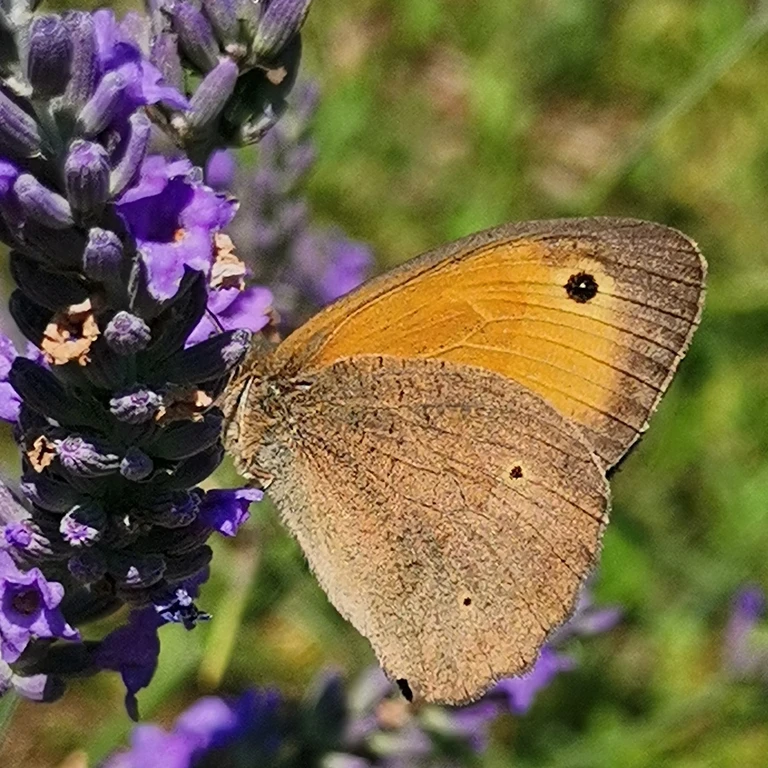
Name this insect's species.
Maniola jurtina
